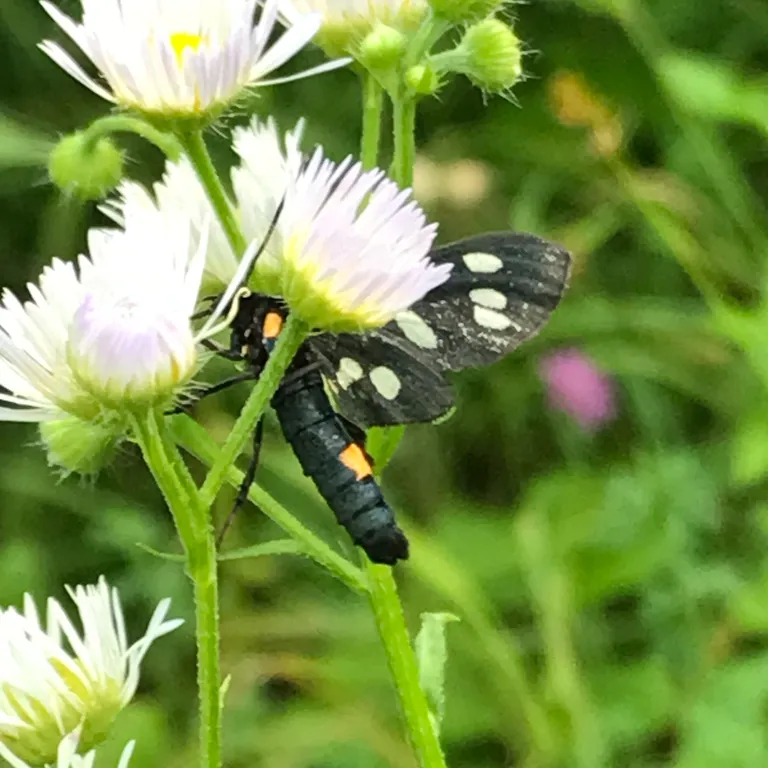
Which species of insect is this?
Amata phegea
